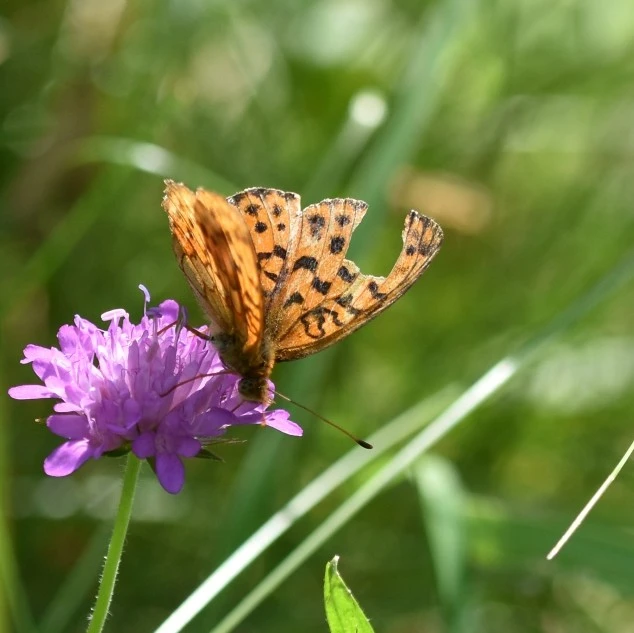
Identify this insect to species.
Brenthis daphne
